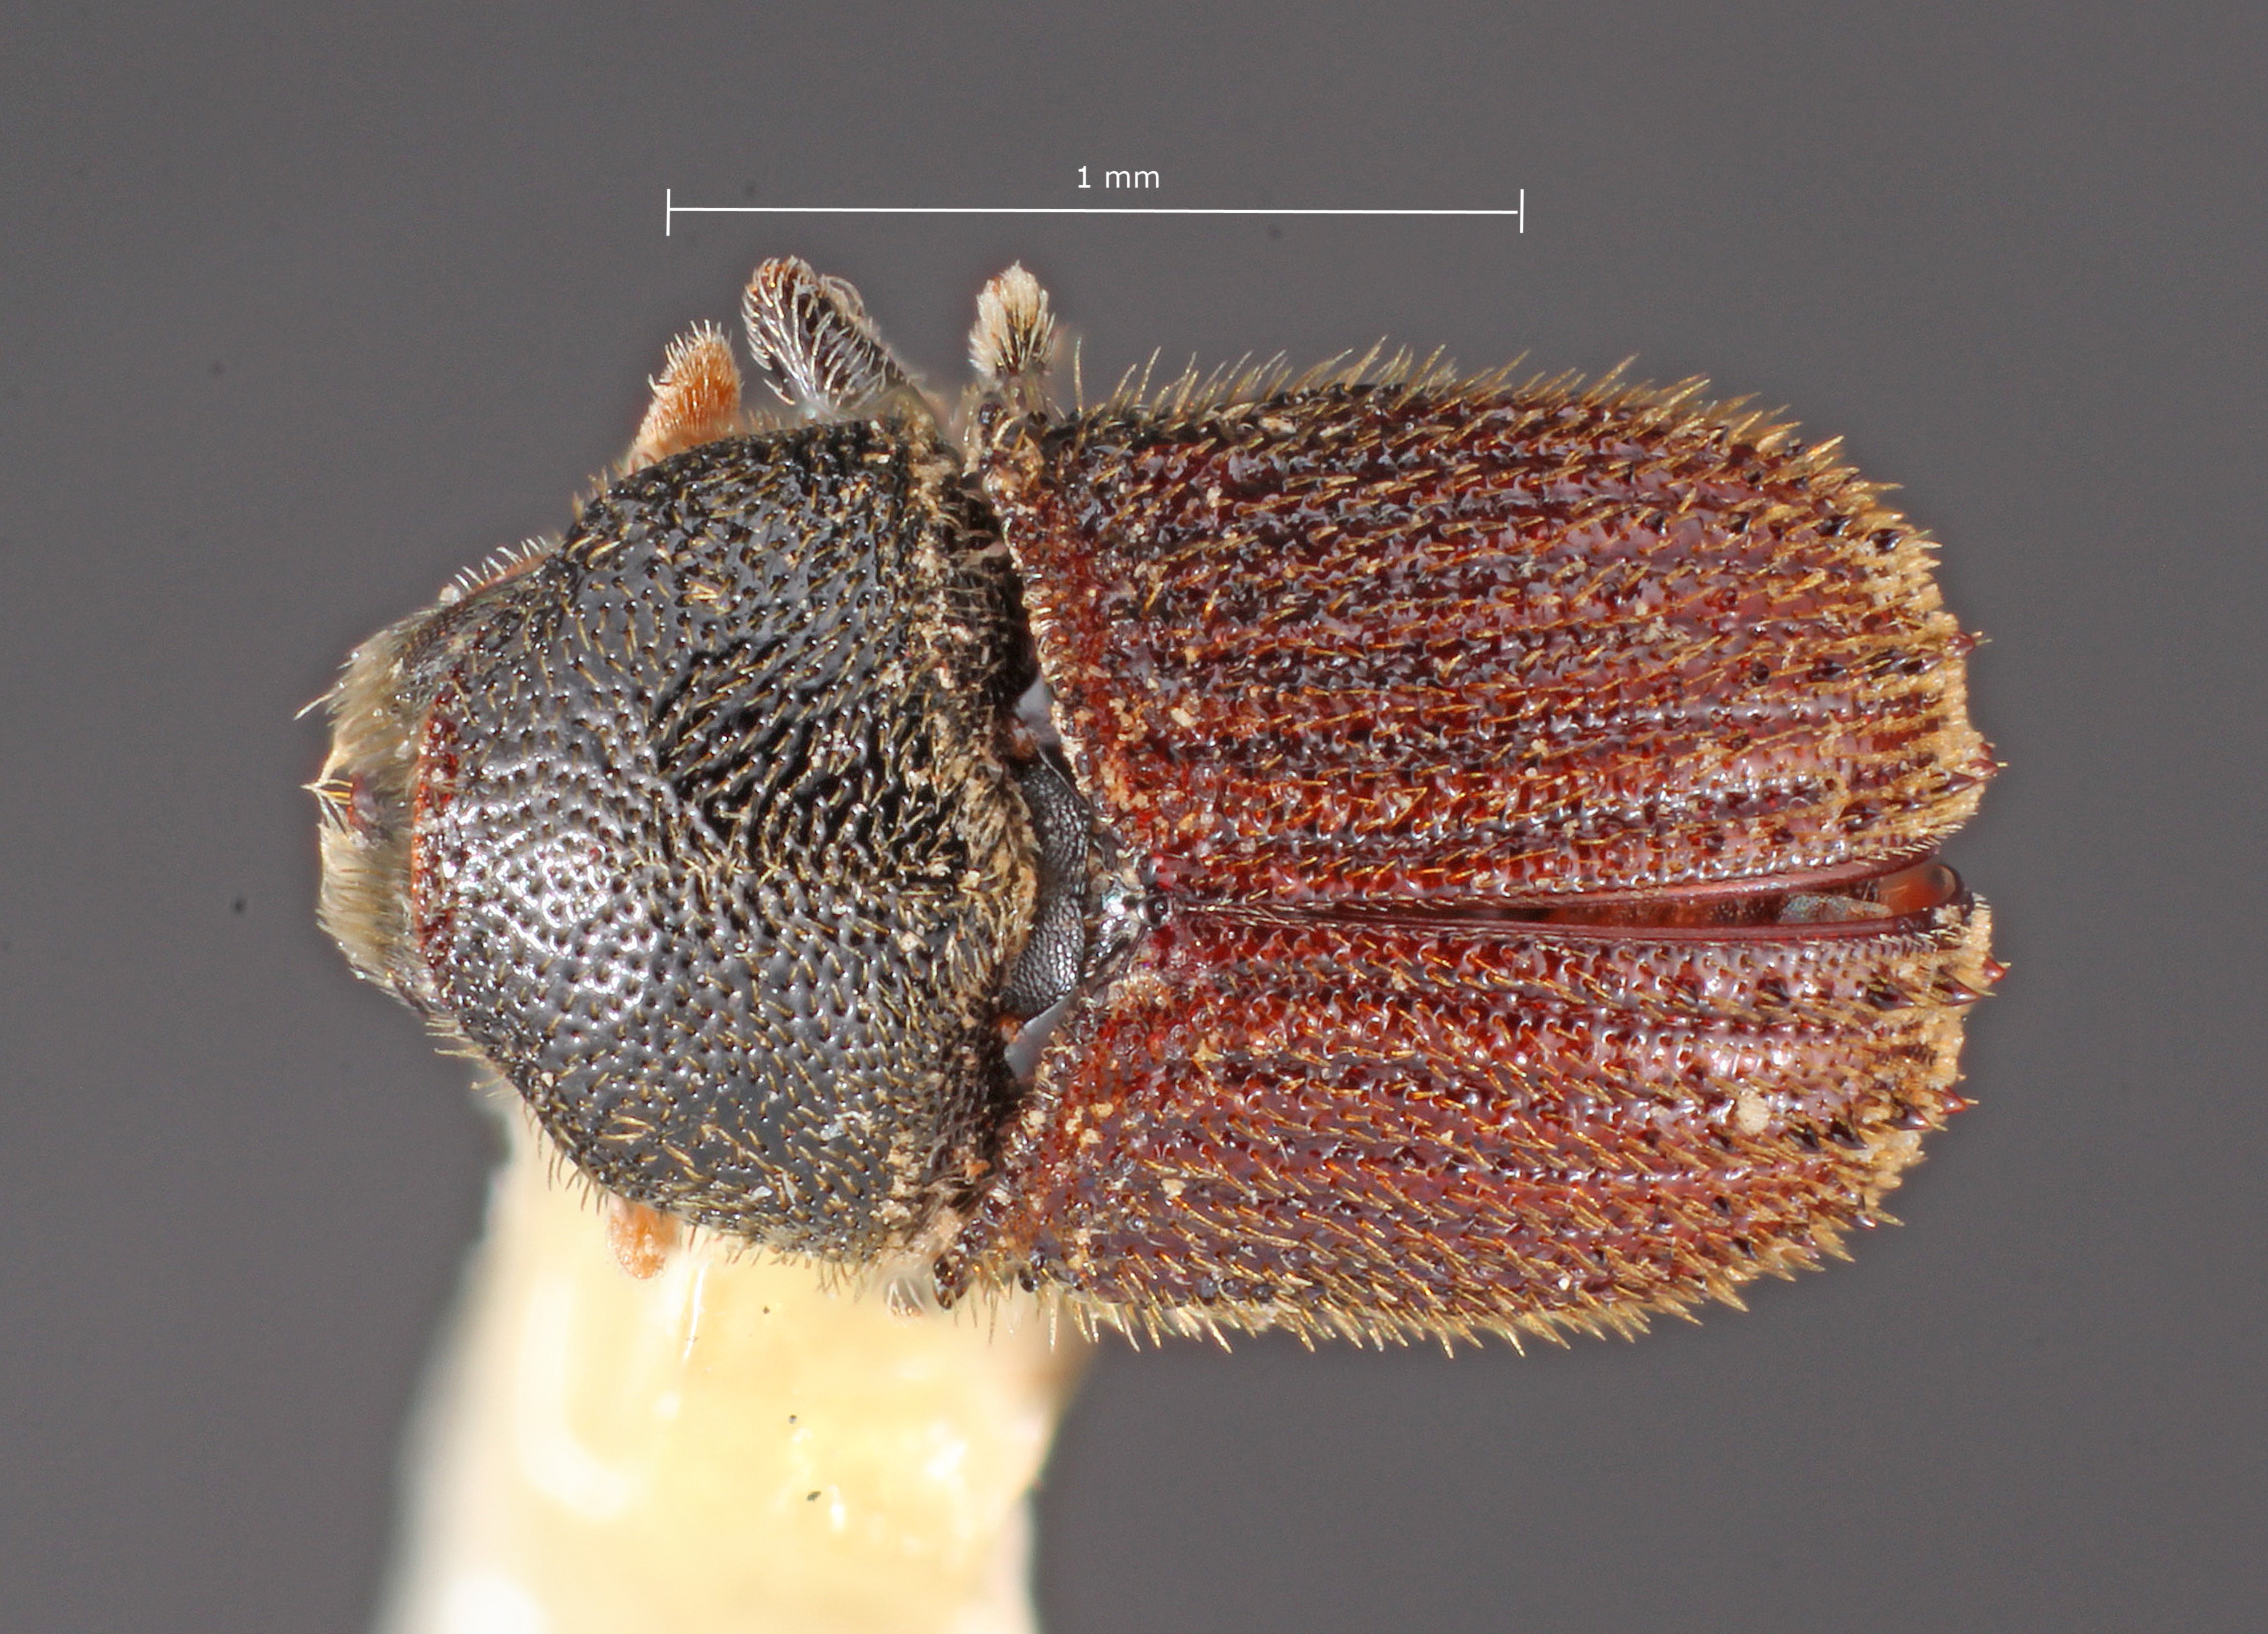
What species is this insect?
Phloeosinus frontalis
